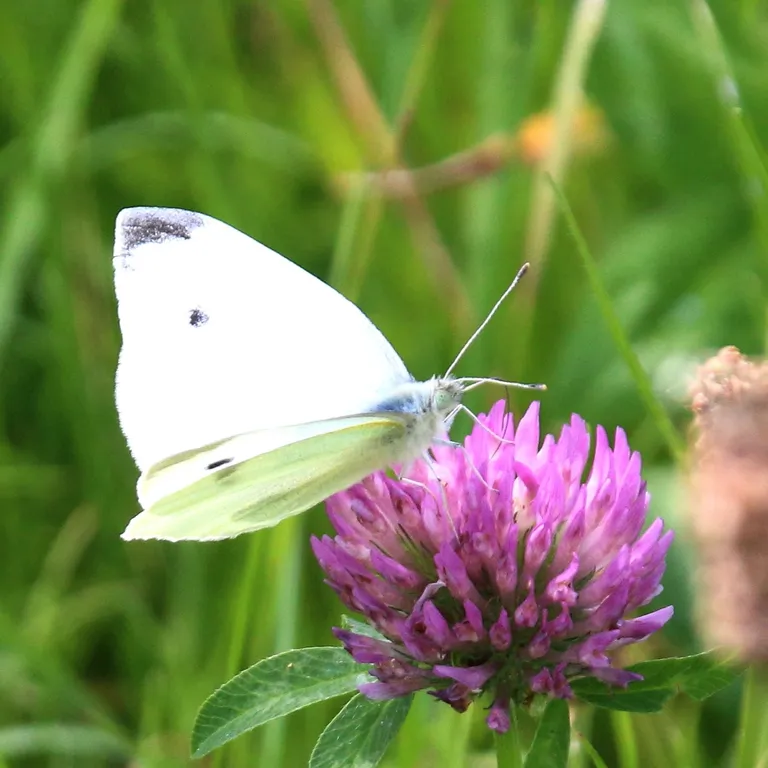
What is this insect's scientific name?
Pieris rapae
